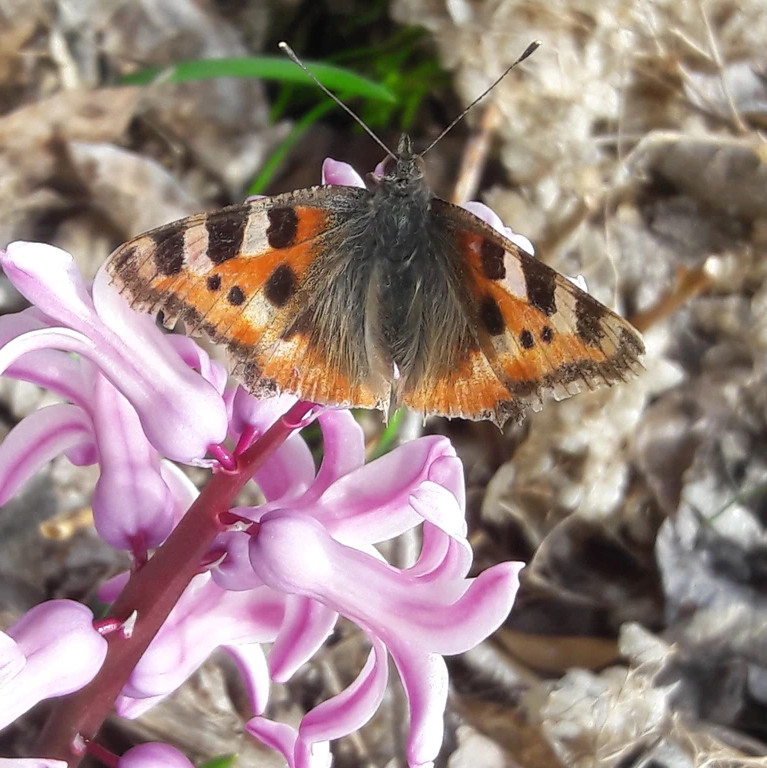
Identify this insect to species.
Aglais urticae
